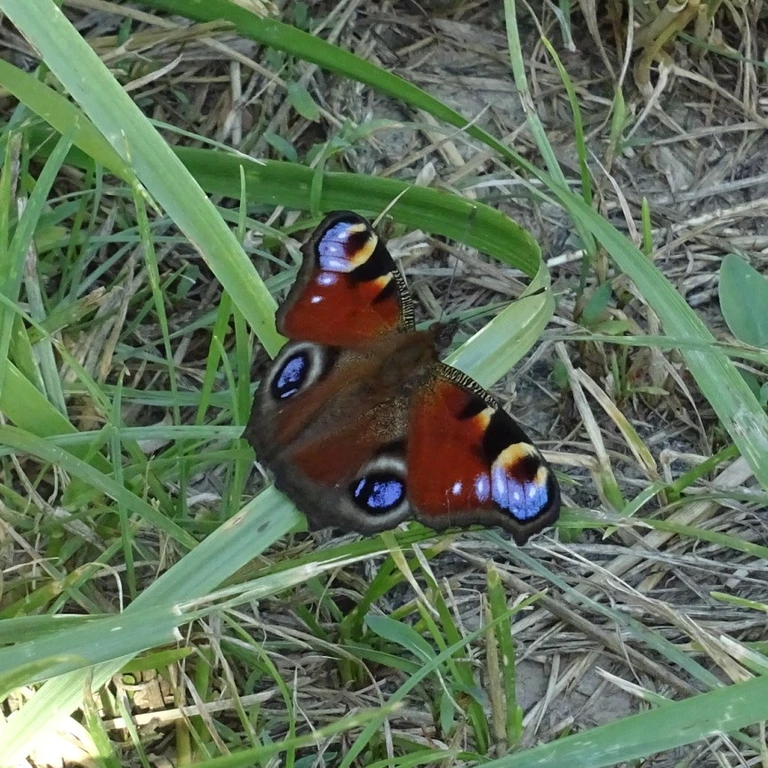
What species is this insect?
Aglais io
